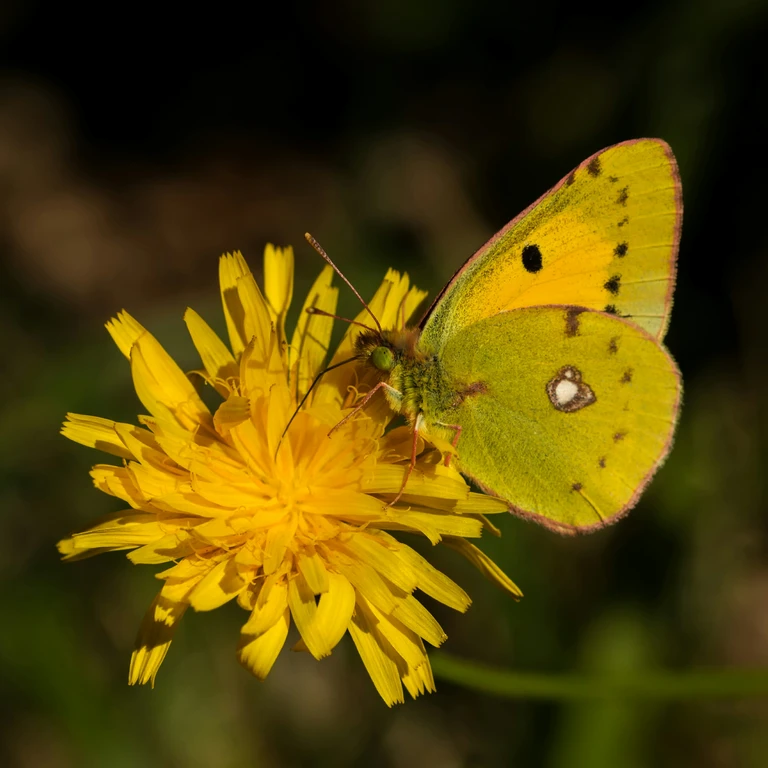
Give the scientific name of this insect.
Colias croceus
